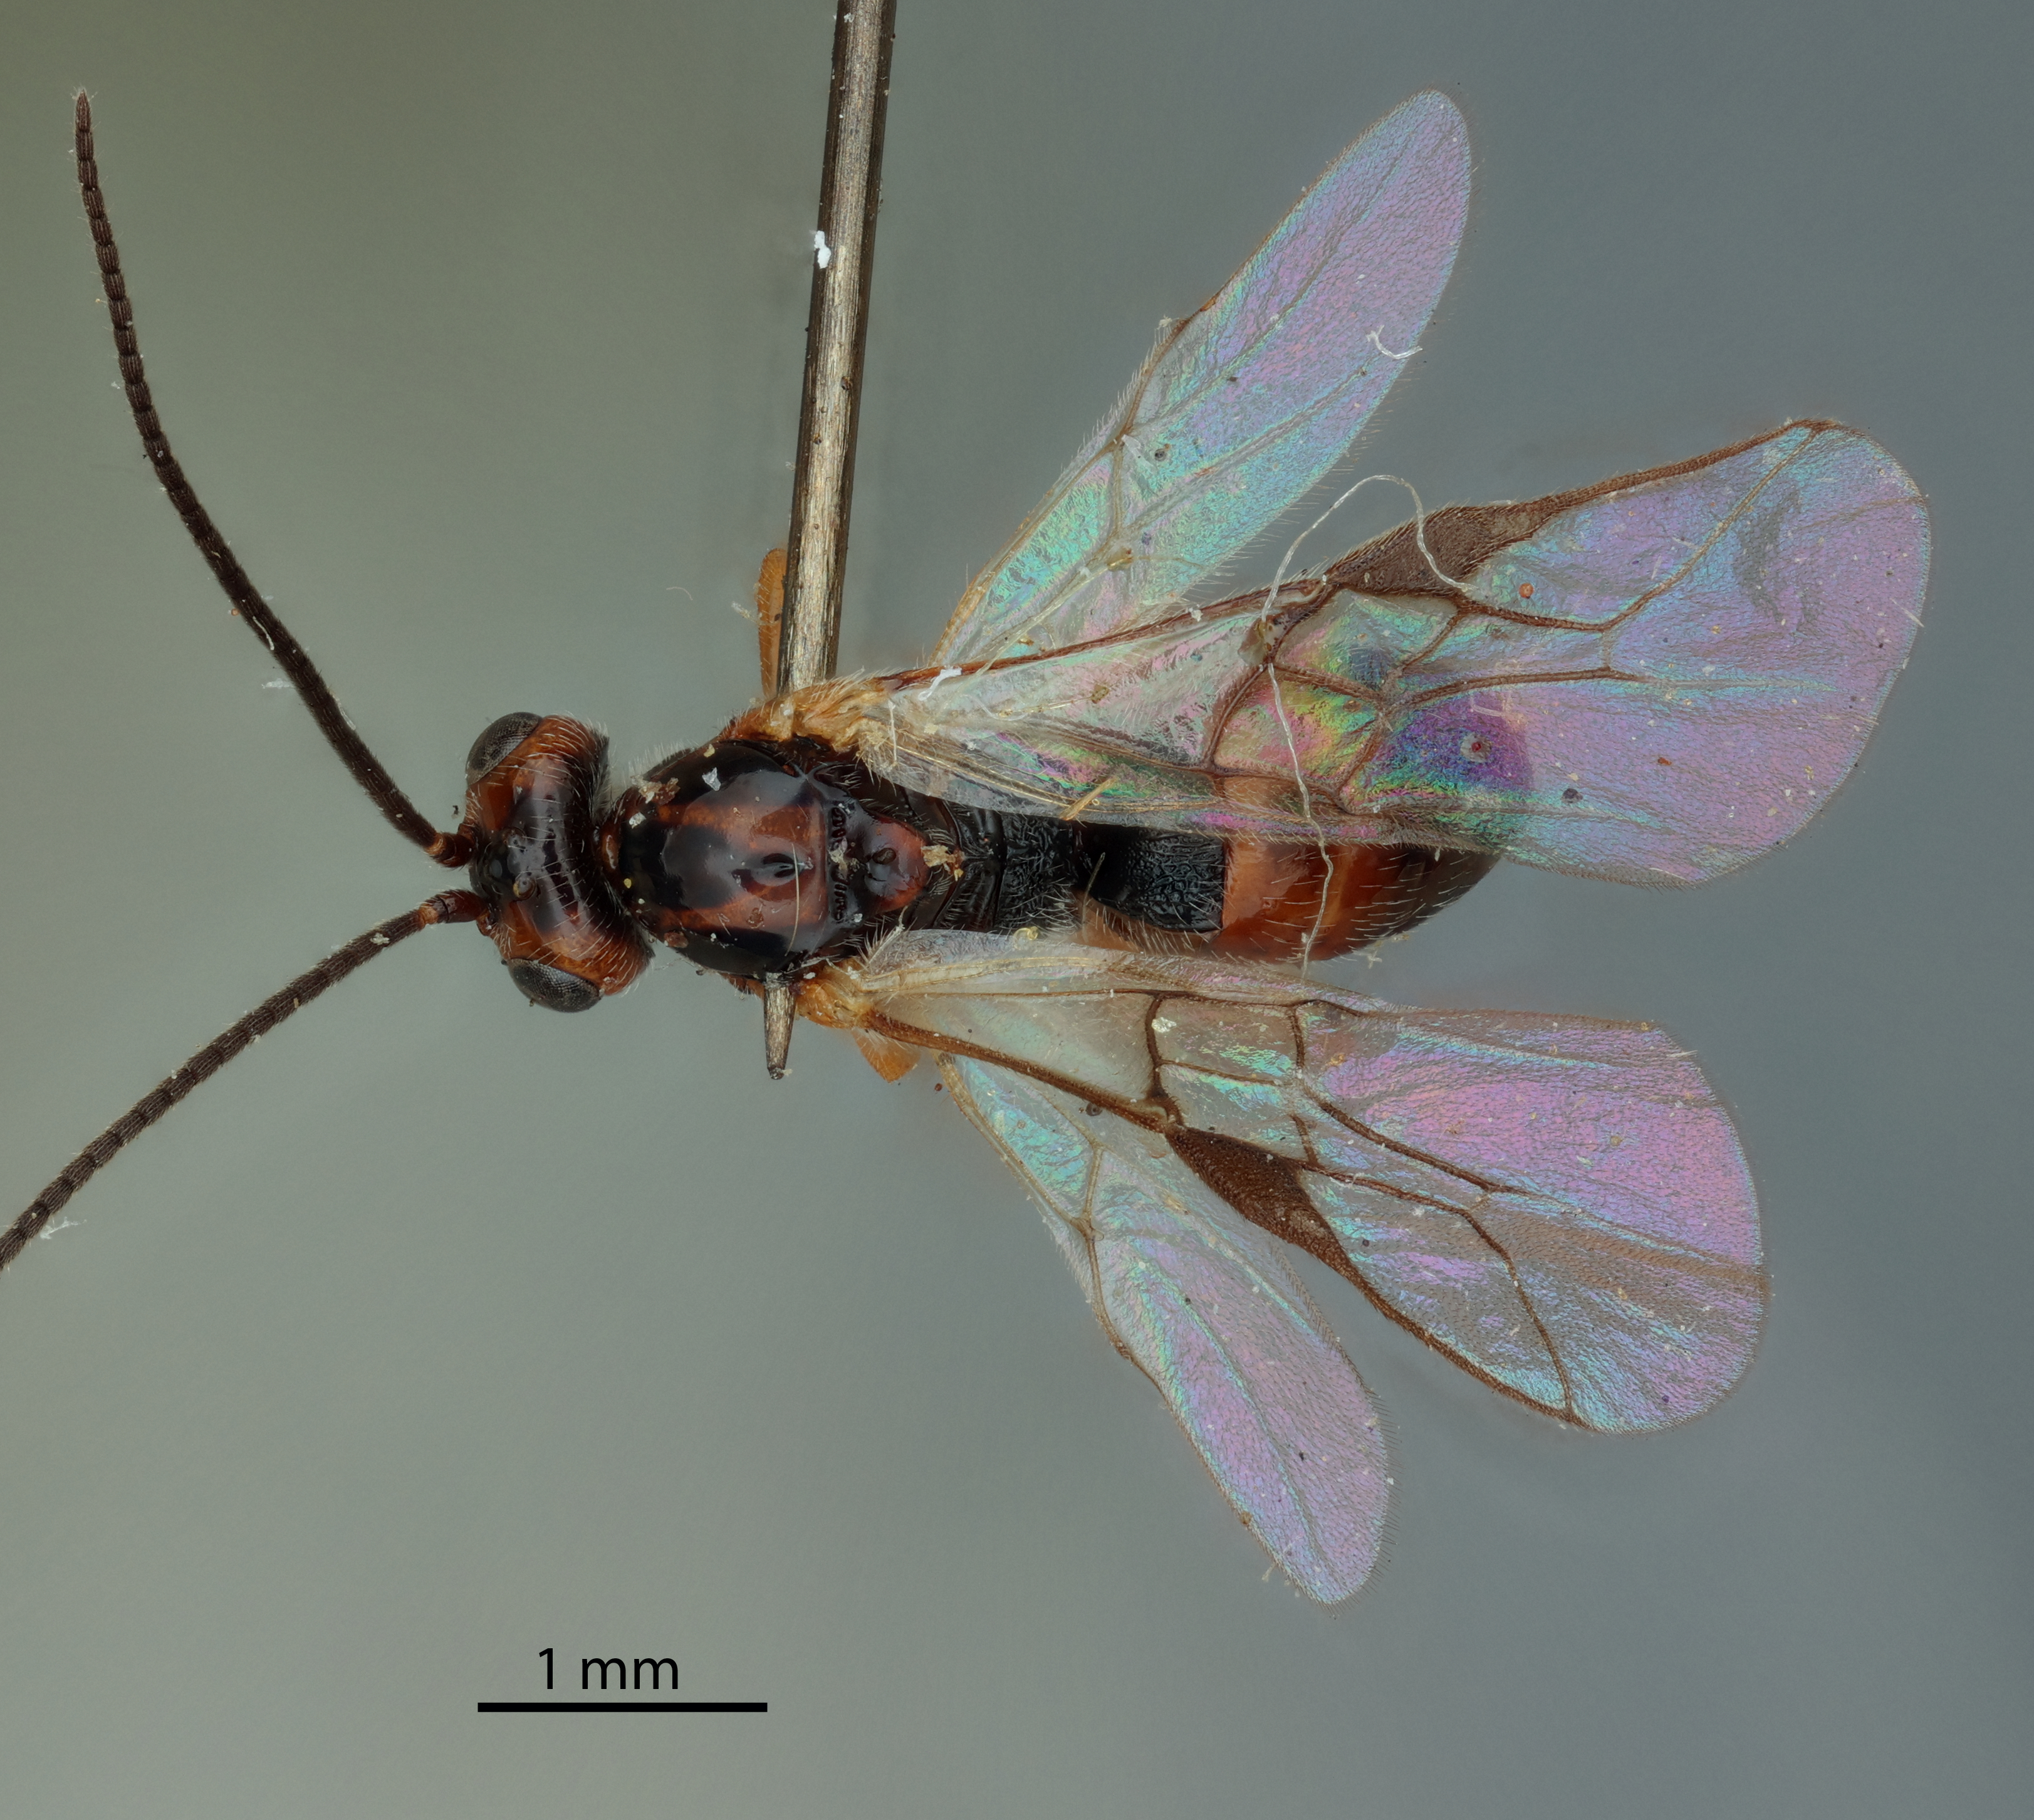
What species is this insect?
Opius middlekauffi
